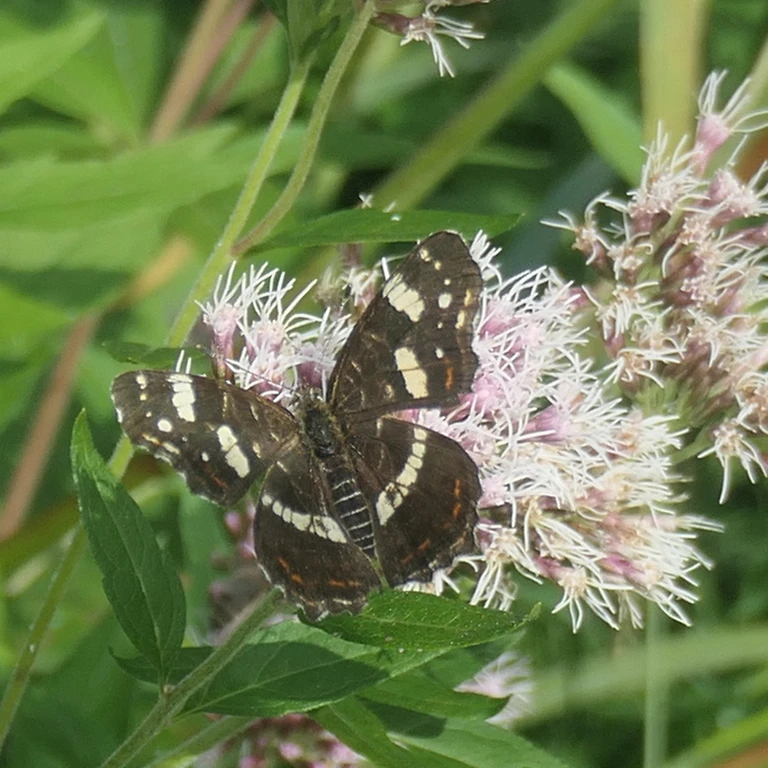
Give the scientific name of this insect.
Araschnia levana
